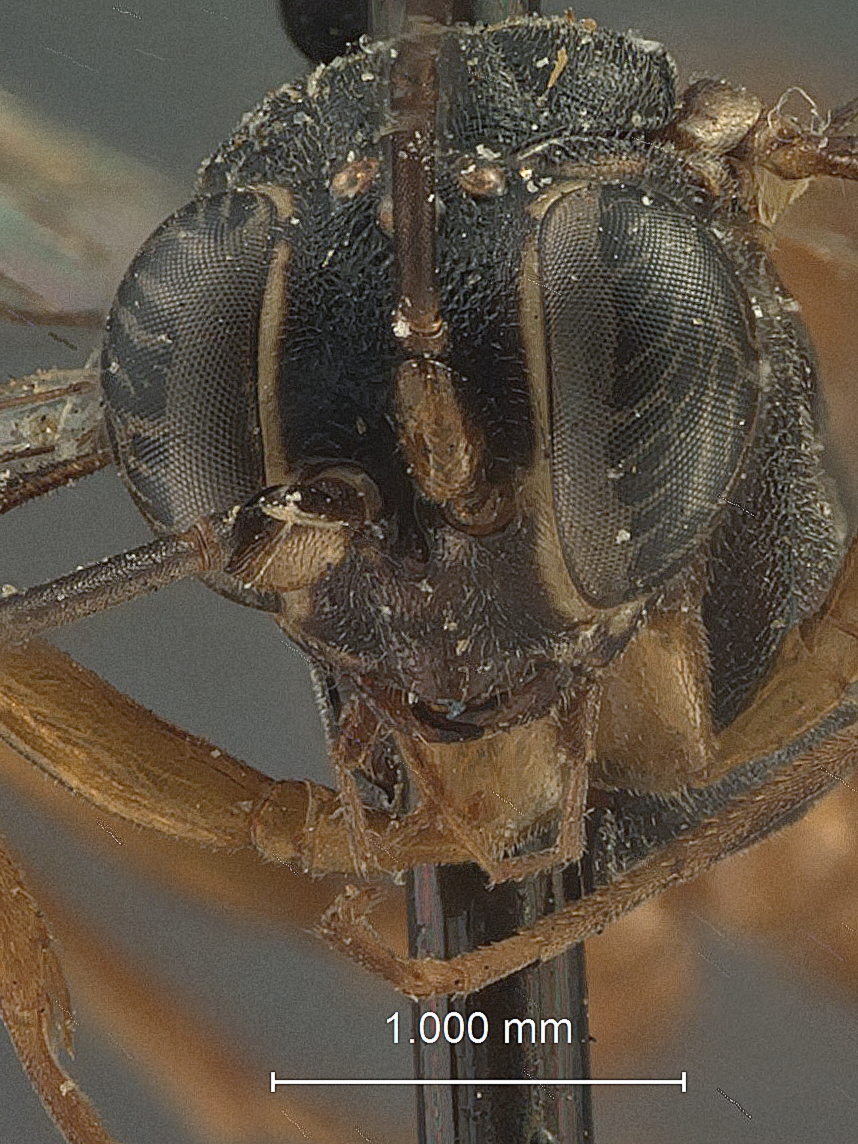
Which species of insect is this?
Cryptus ocellaris
